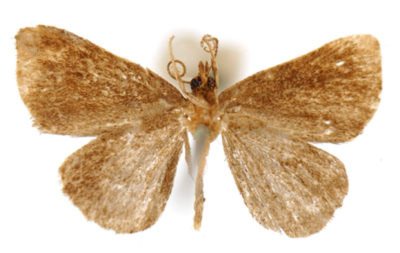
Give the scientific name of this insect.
Stigma isthmensis
